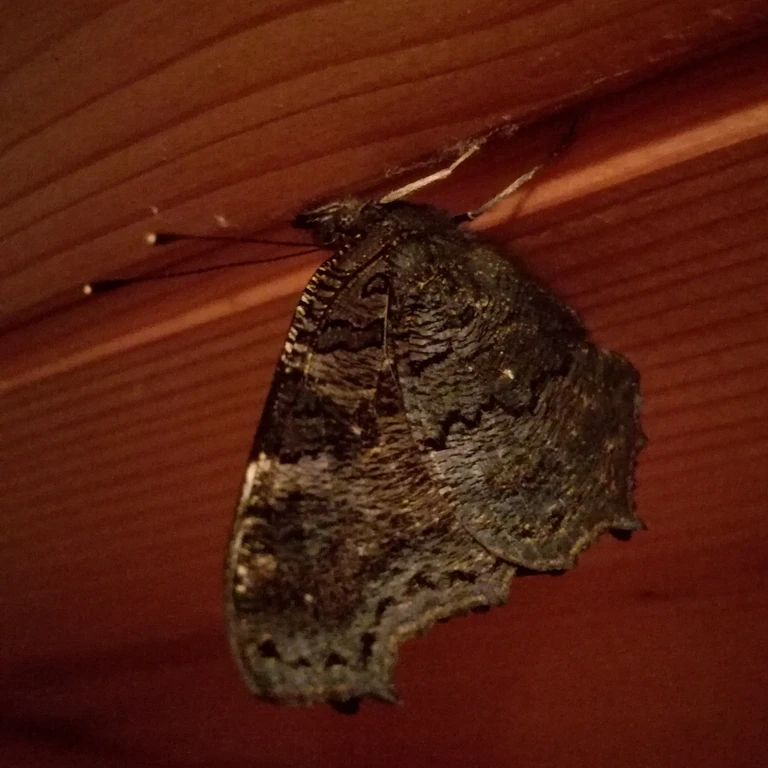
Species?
Aglais io
